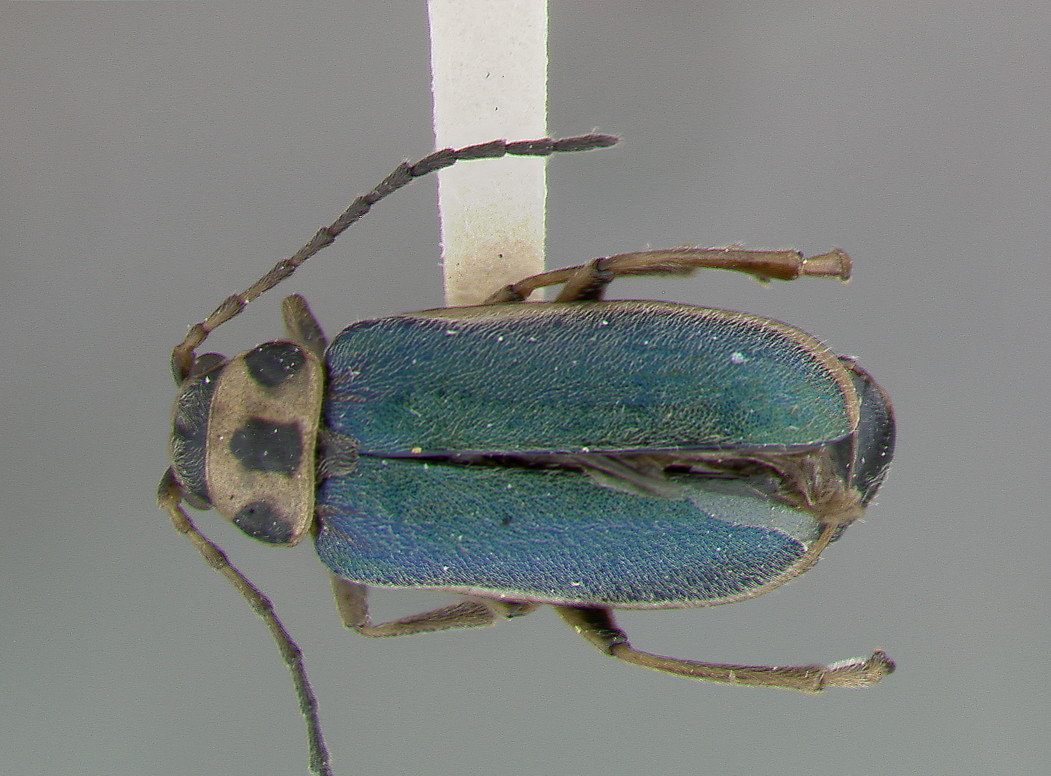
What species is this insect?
Phyllotreta viridicyanea
